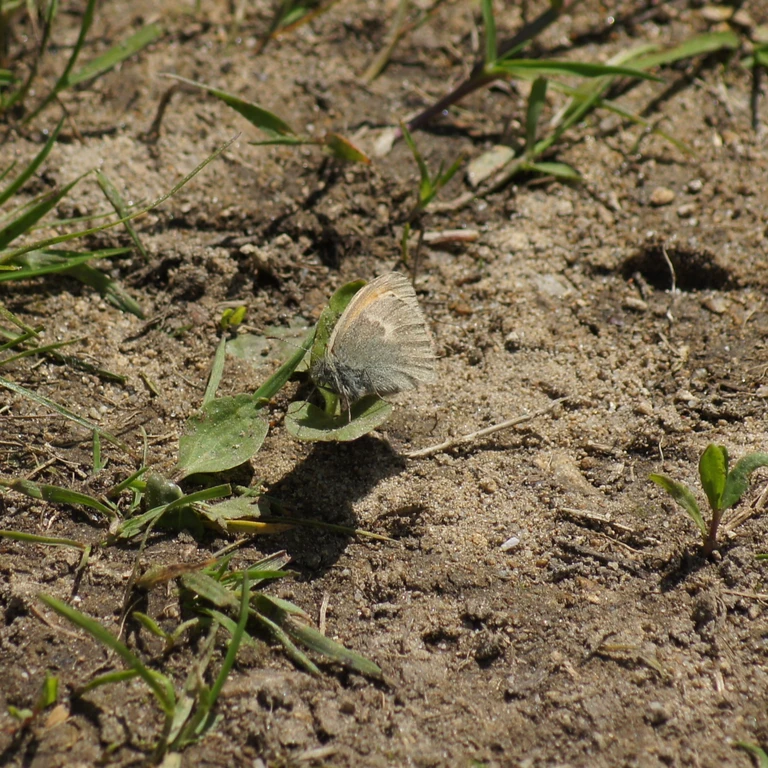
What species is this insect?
Coenonympha pamphilus
